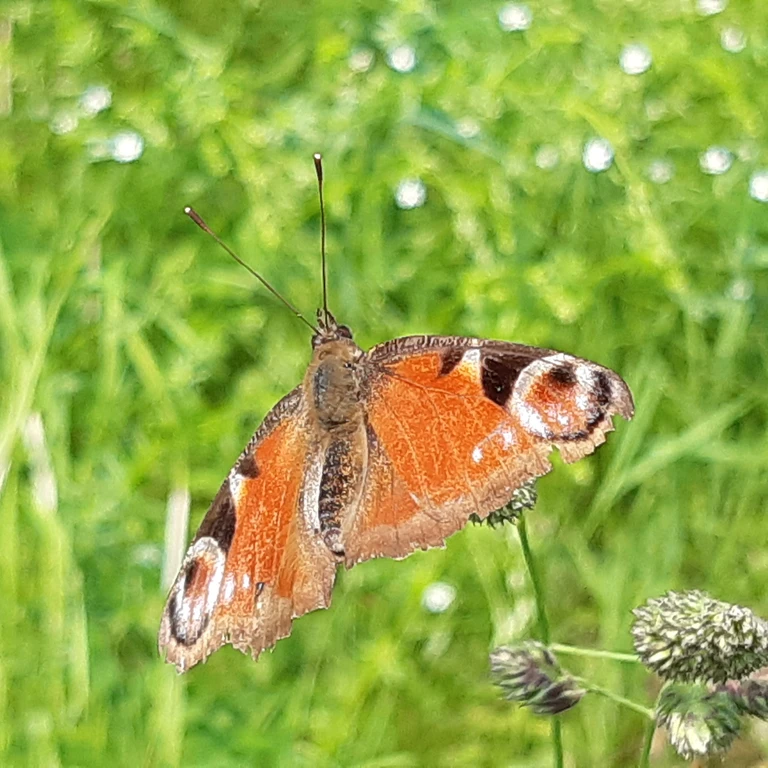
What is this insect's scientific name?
Aglais io
